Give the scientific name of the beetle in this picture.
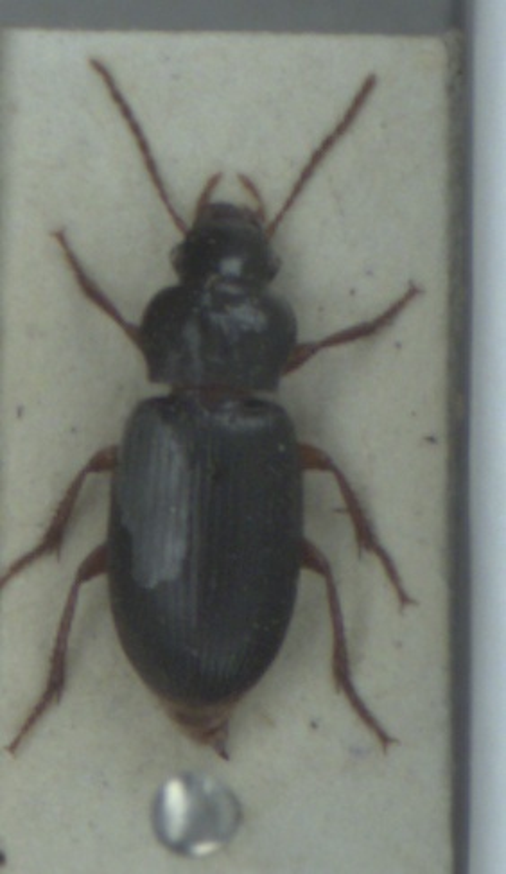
Ophonus rufibarbis
